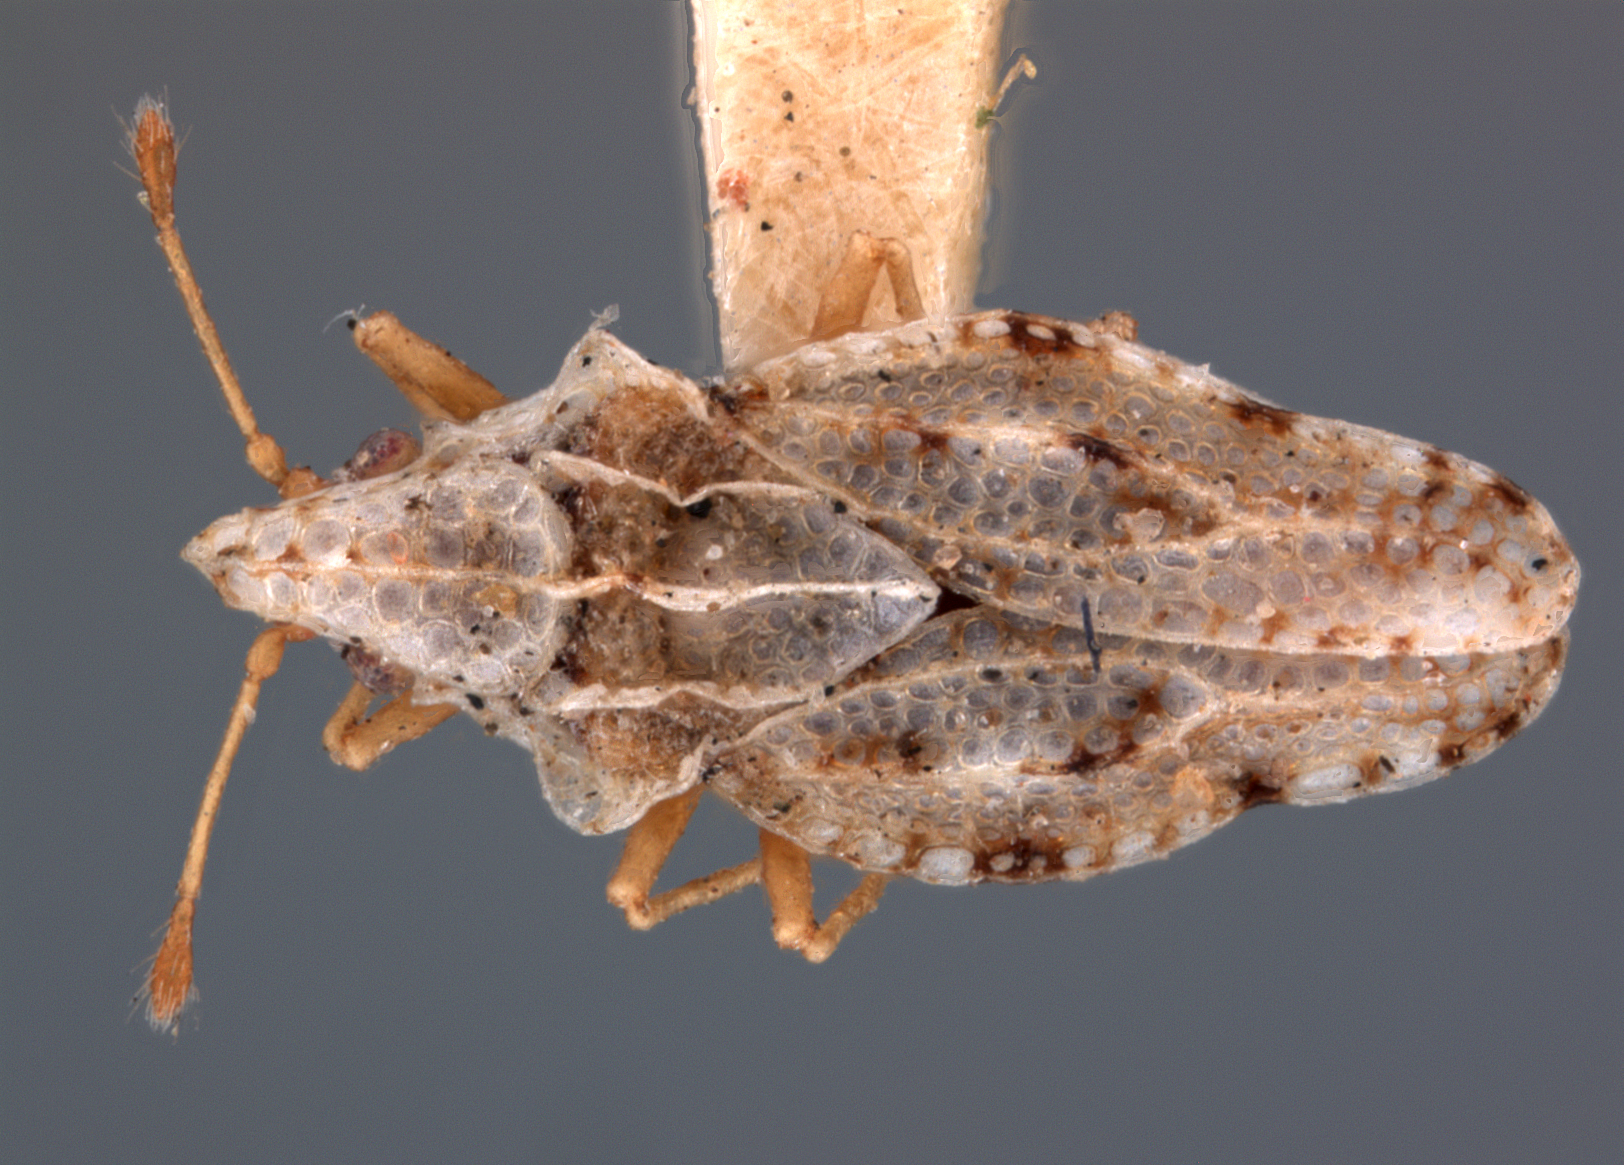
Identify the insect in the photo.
Dolichocysta acuta
